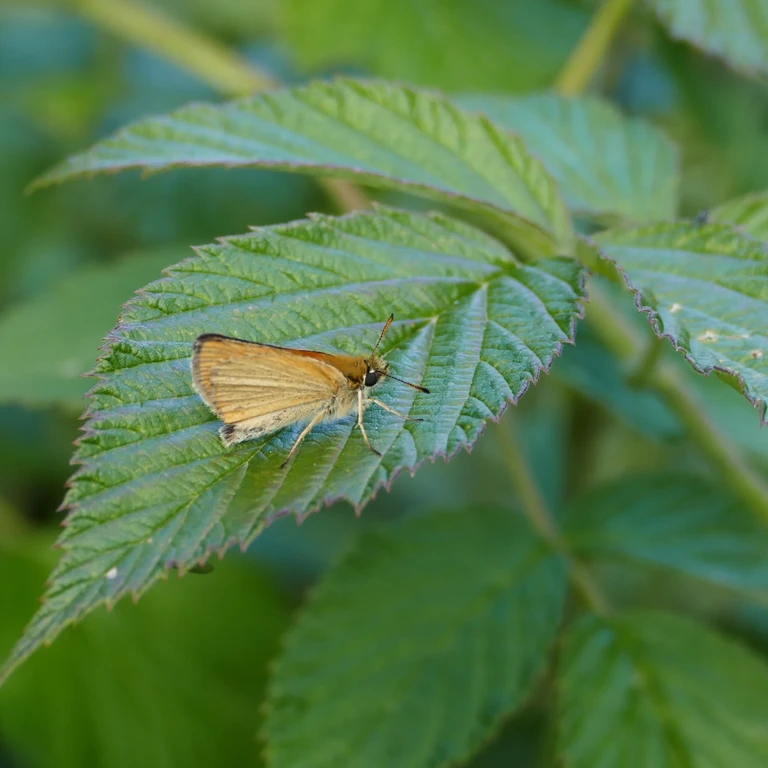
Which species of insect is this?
Thymelicus lineola
